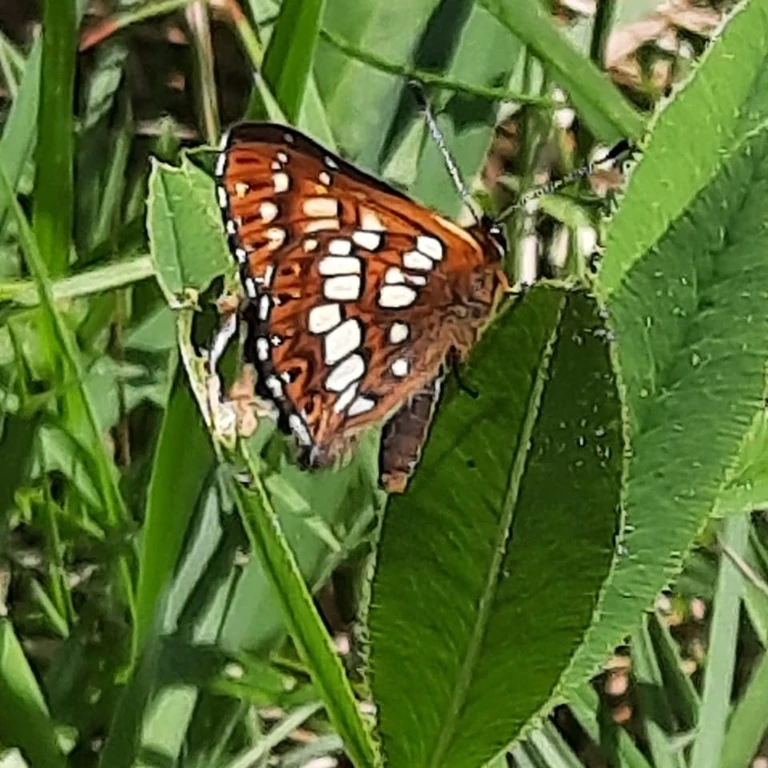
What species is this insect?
Hamearis lucina
